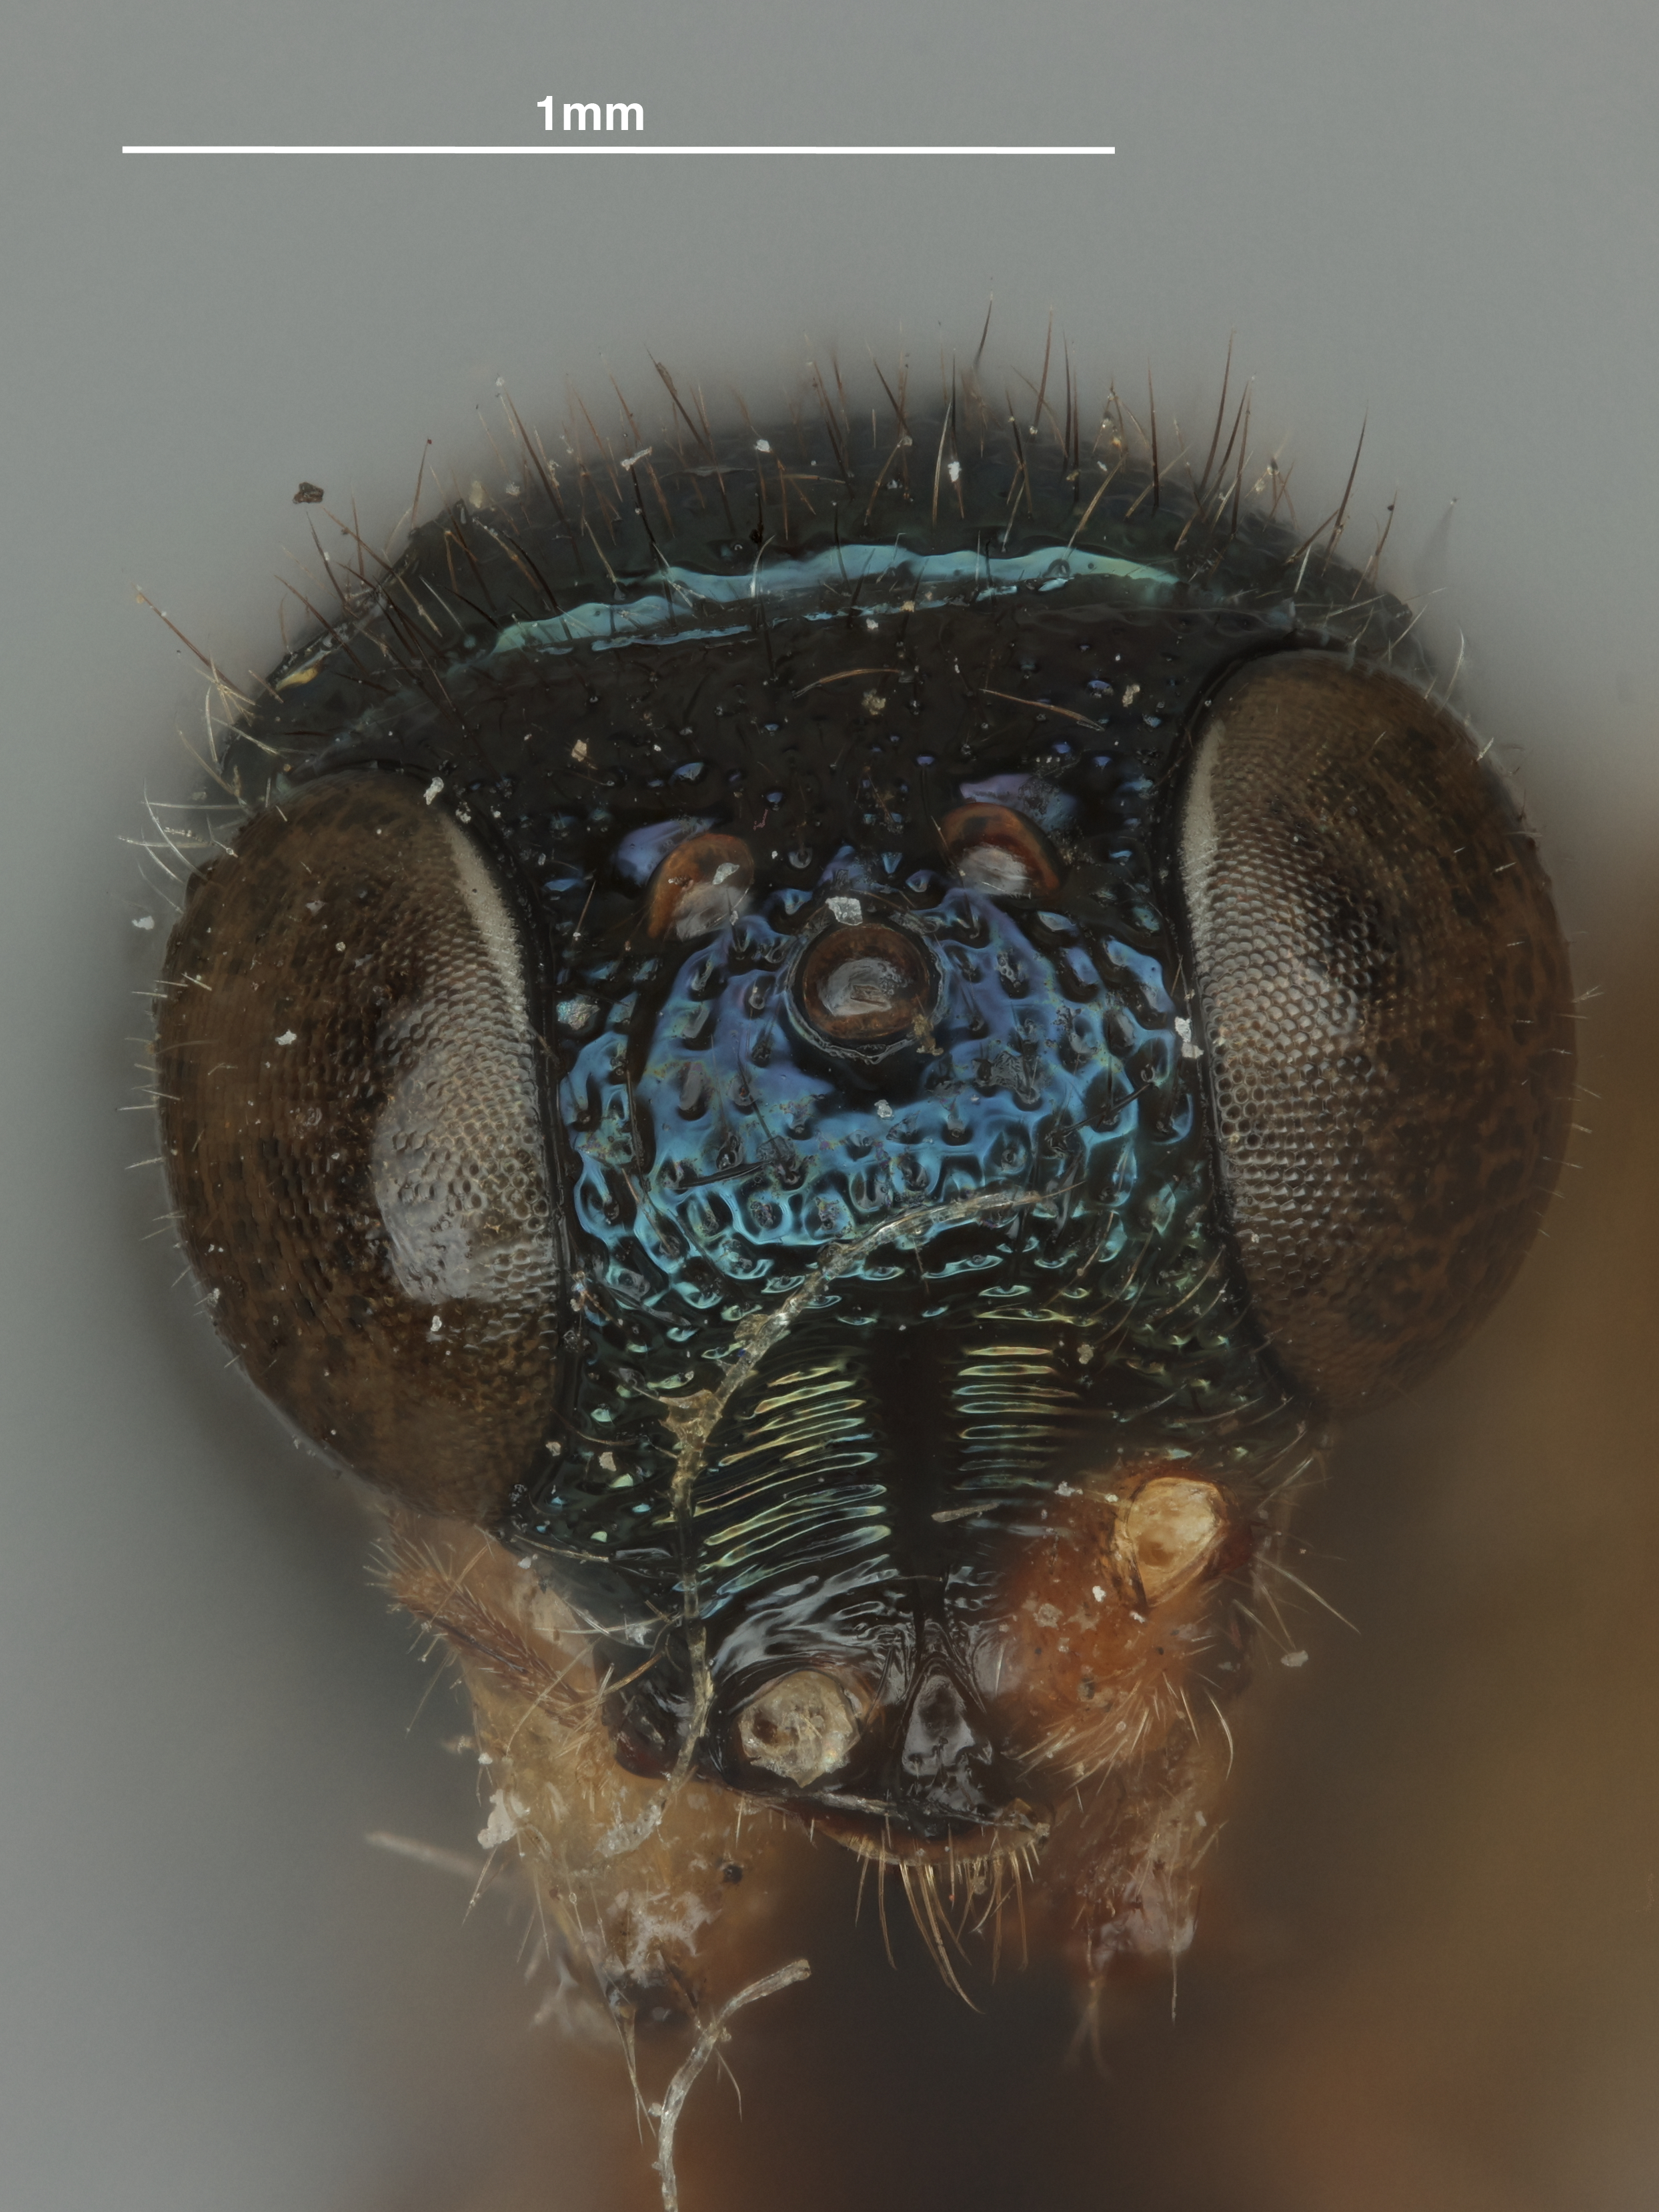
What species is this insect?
Rohweria metallica
